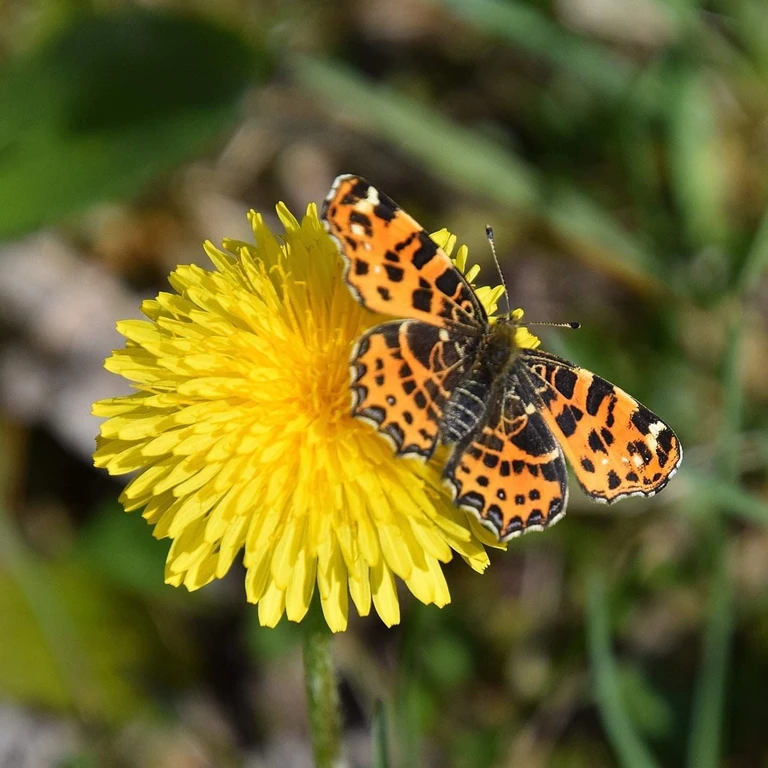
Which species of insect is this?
Araschnia levana
